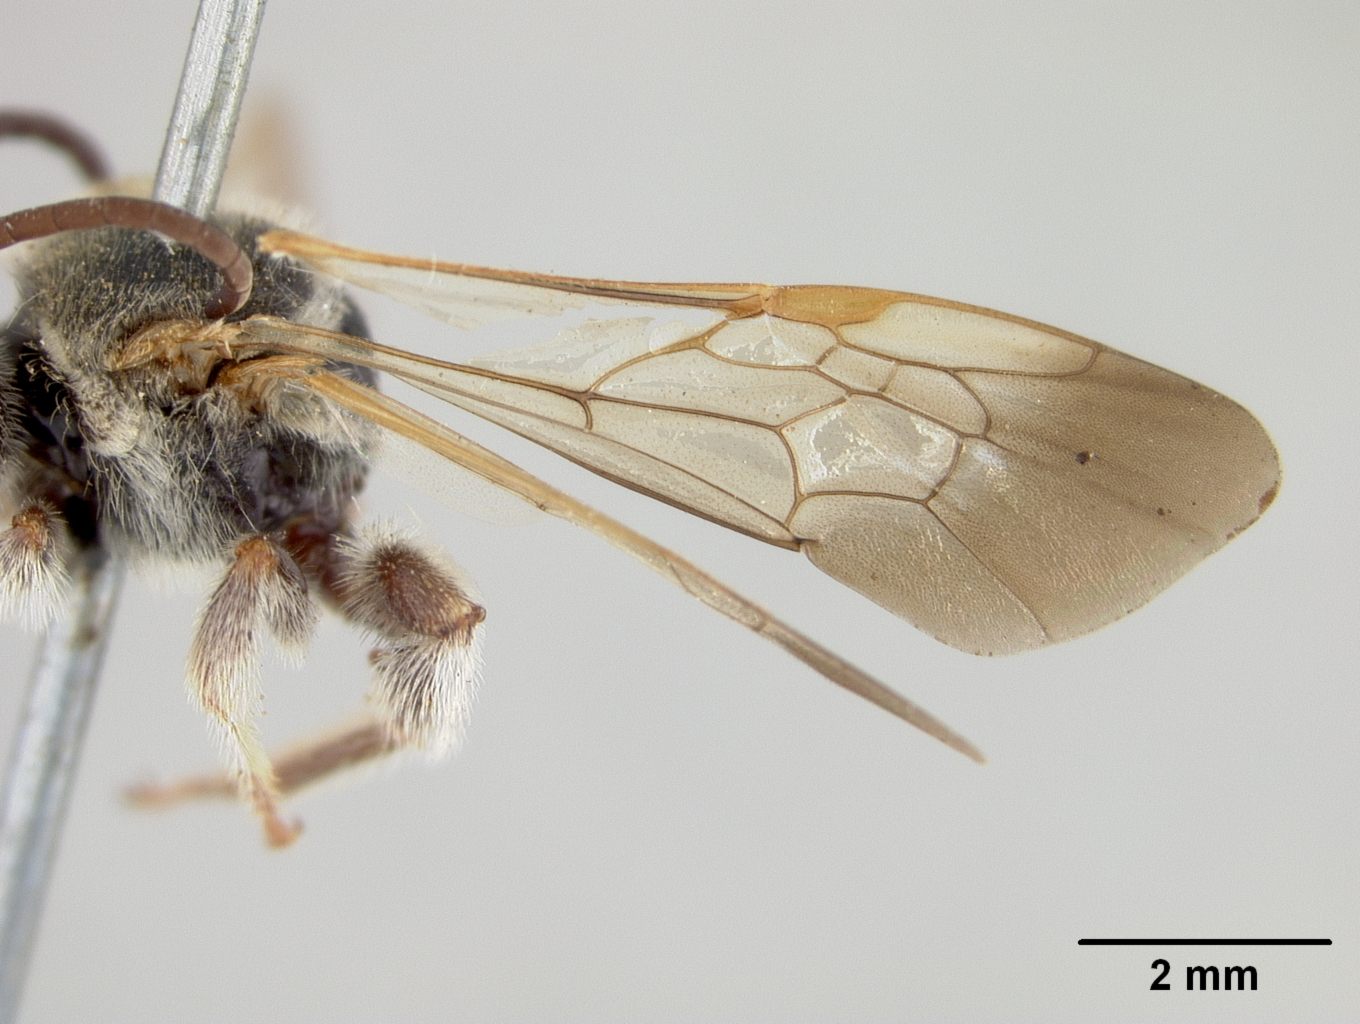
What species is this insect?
Nomia arizonensis
